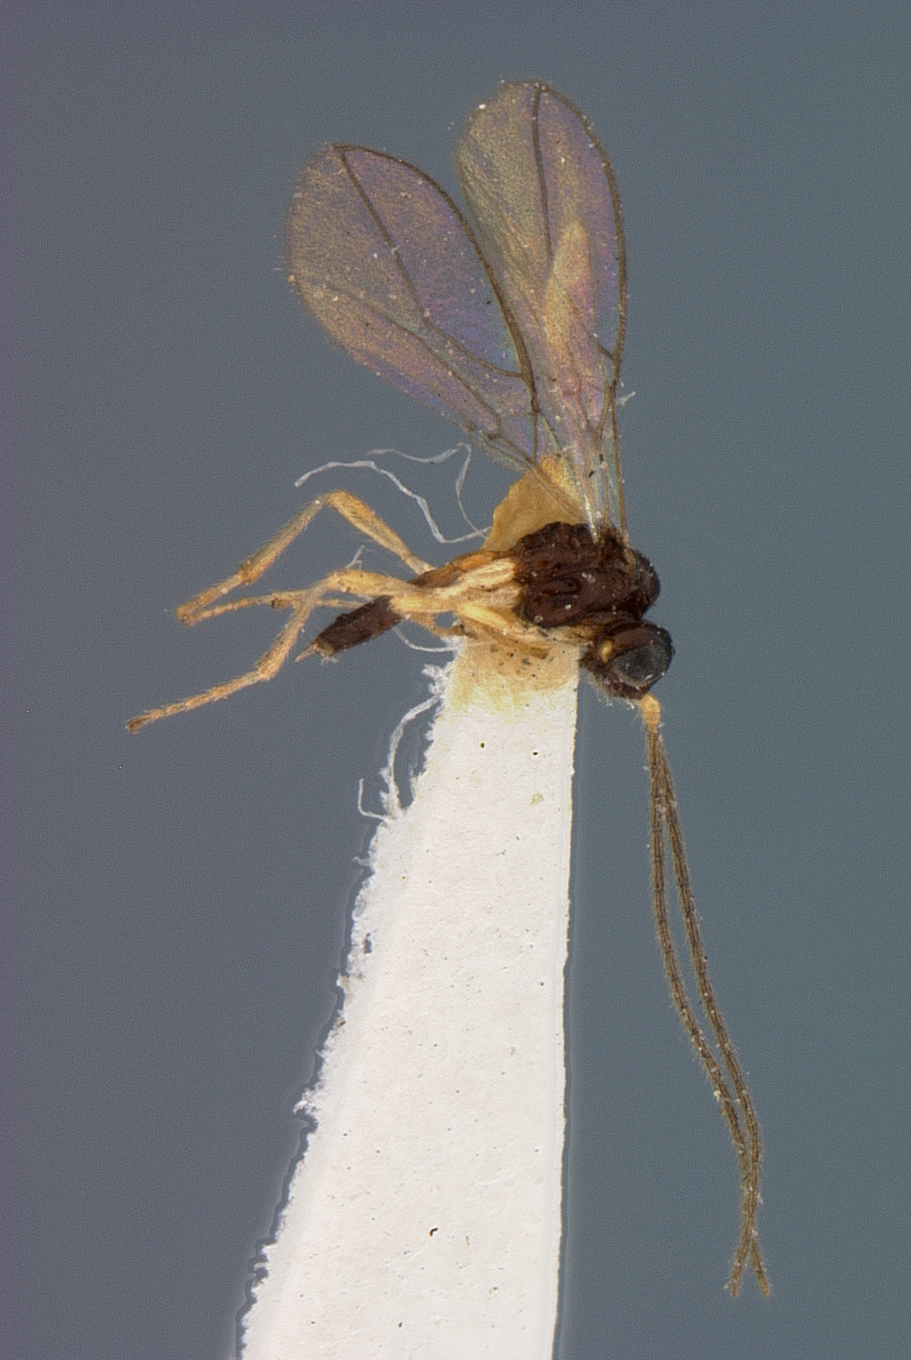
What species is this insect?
Synaldis paraclypealis
